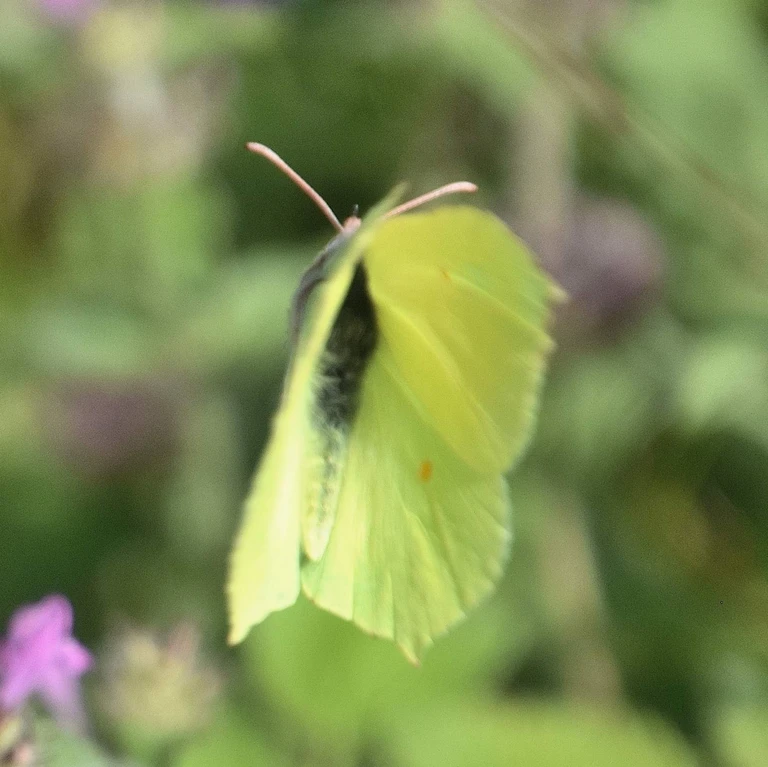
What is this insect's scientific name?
Gonepteryx rhamni
